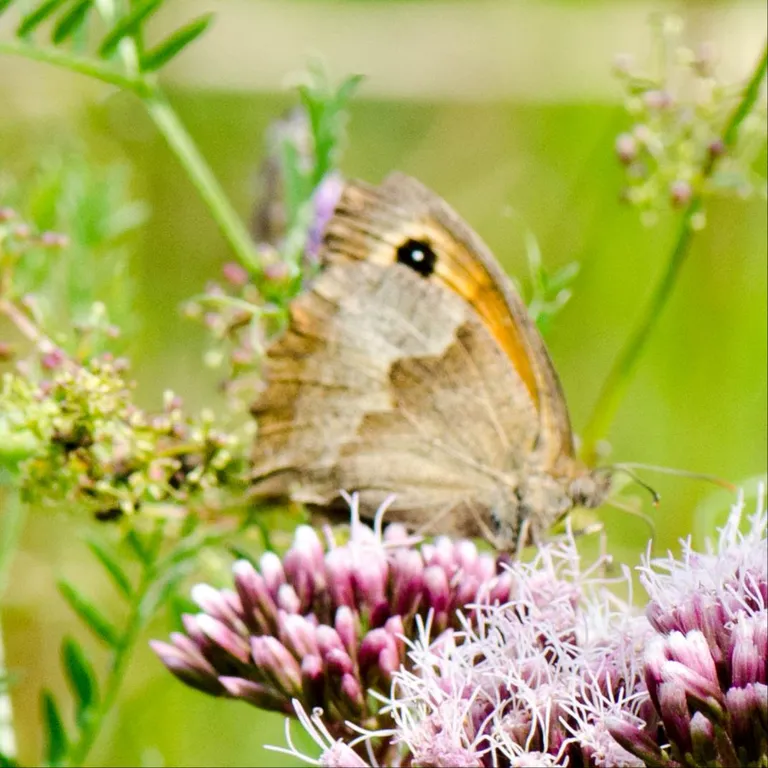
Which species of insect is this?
Maniola jurtina
